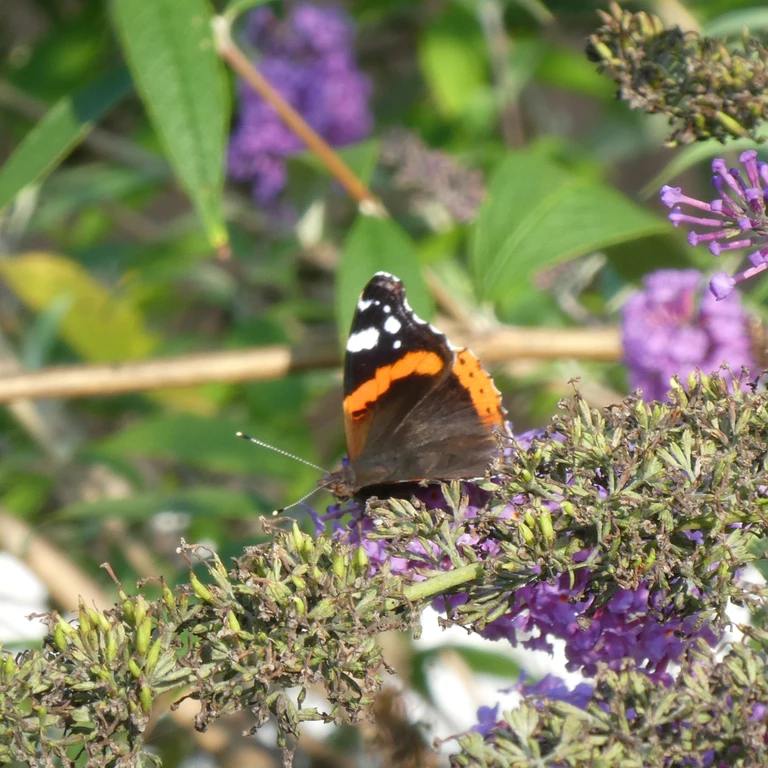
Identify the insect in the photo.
Vanessa atalanta
